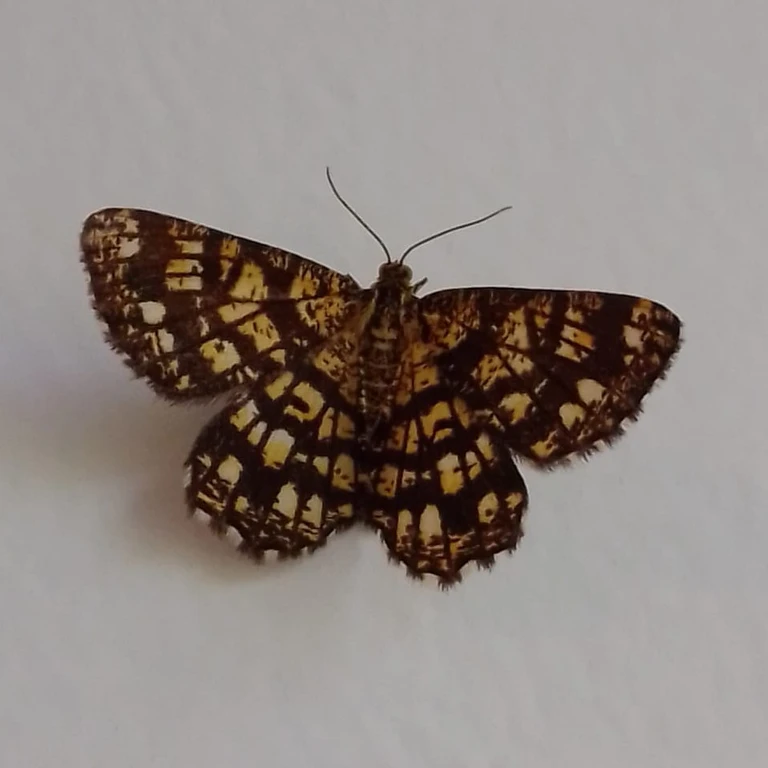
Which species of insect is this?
Chiasmia clathrata
